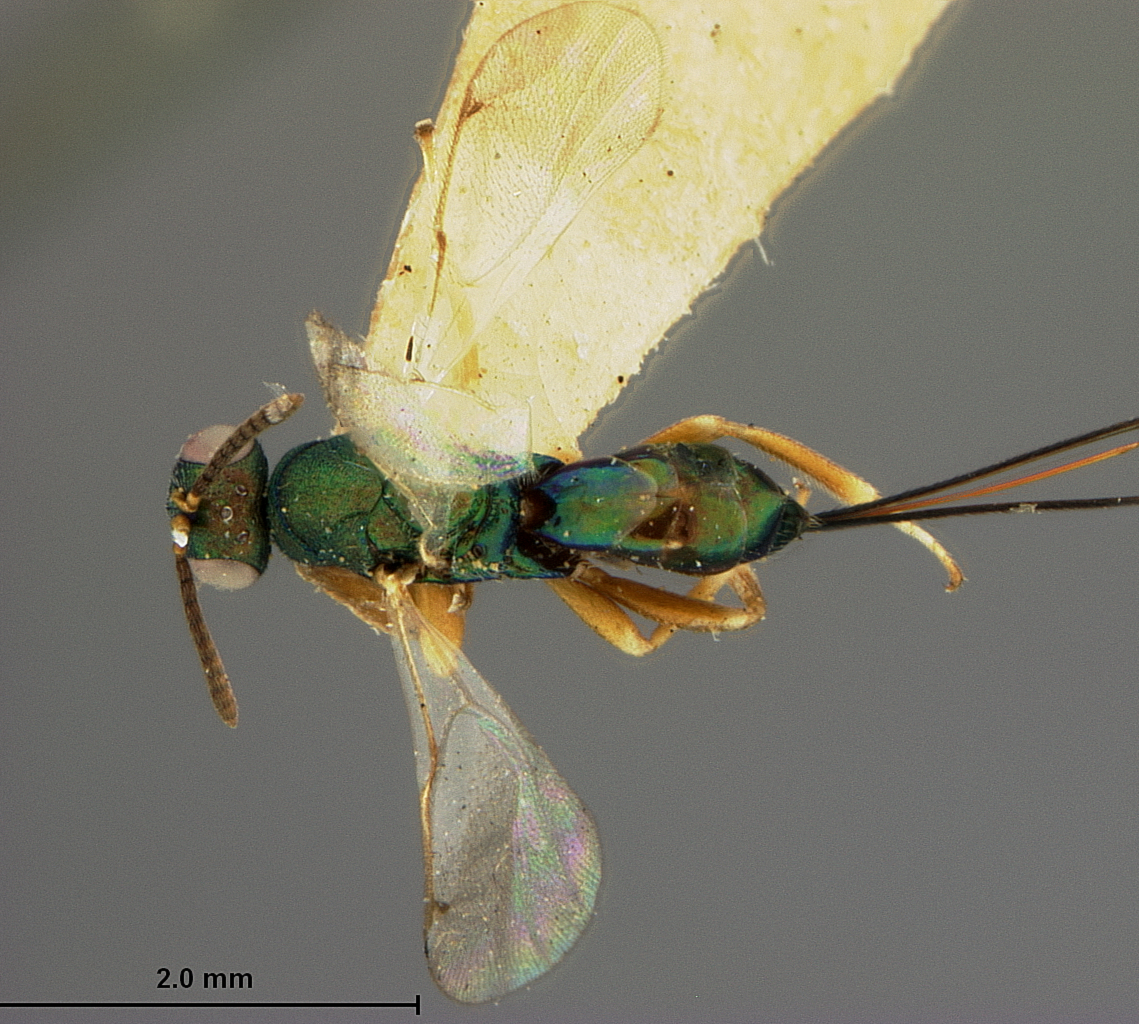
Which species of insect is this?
Torymus persimilis
